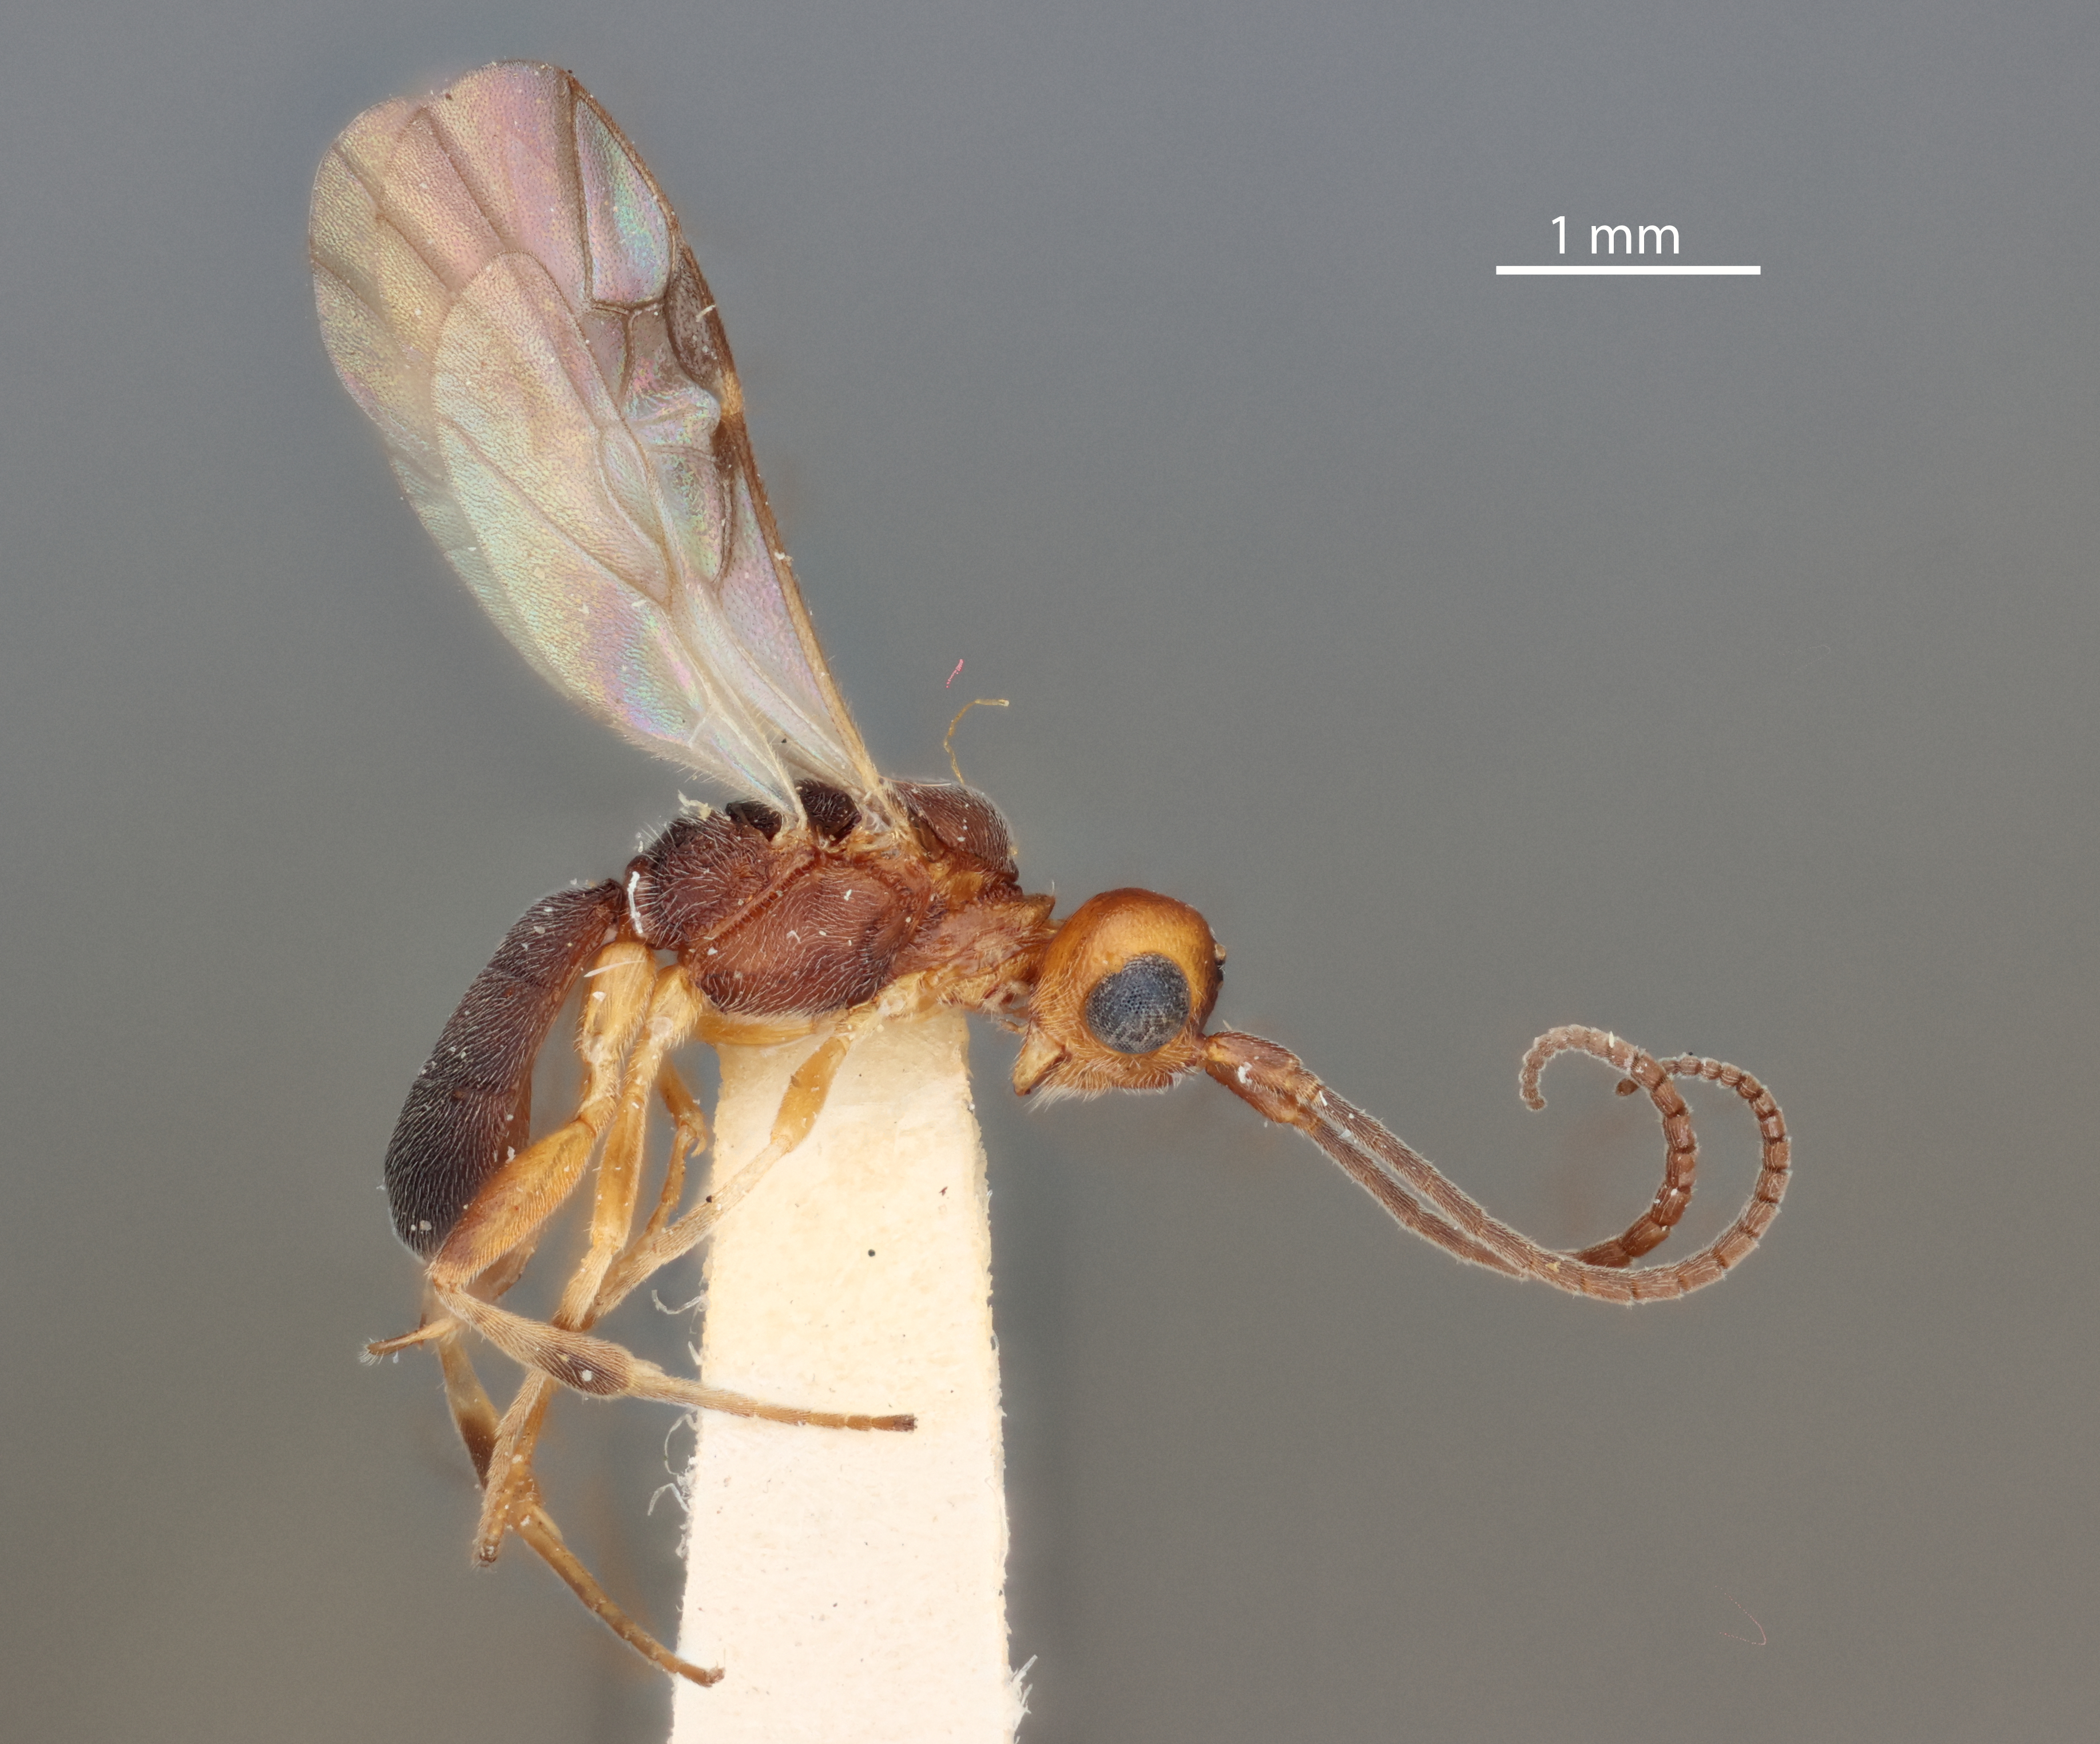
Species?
Phanerotoma caltagironei
